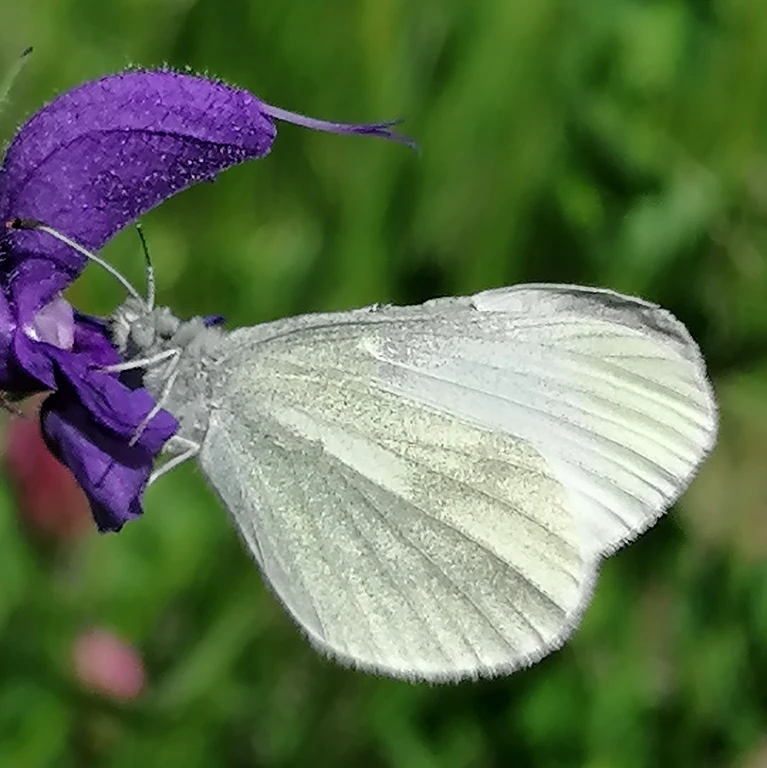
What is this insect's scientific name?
Leptidea sinapis/juvernica
